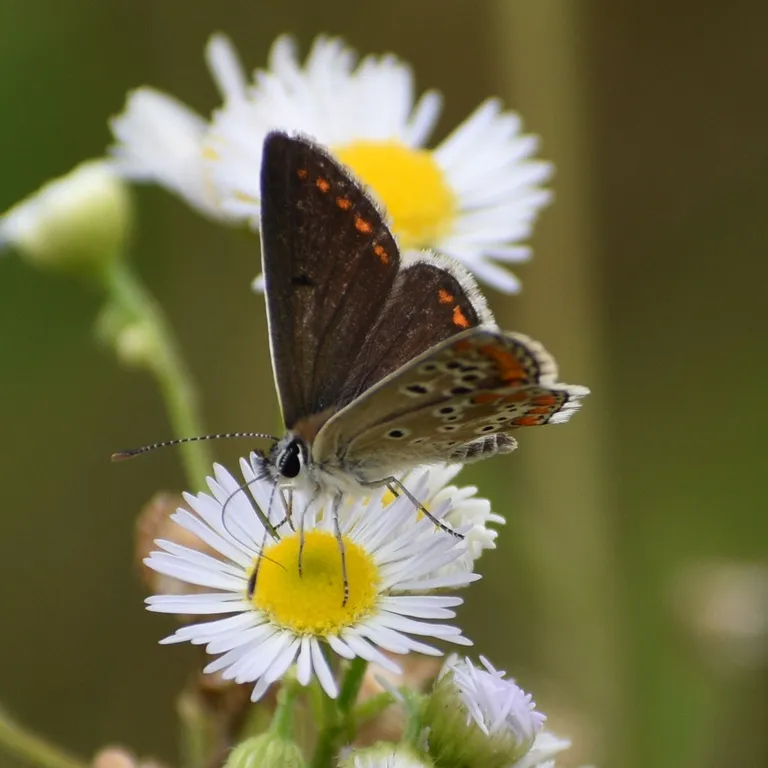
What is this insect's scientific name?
Aricia agestis/artaxerxes
